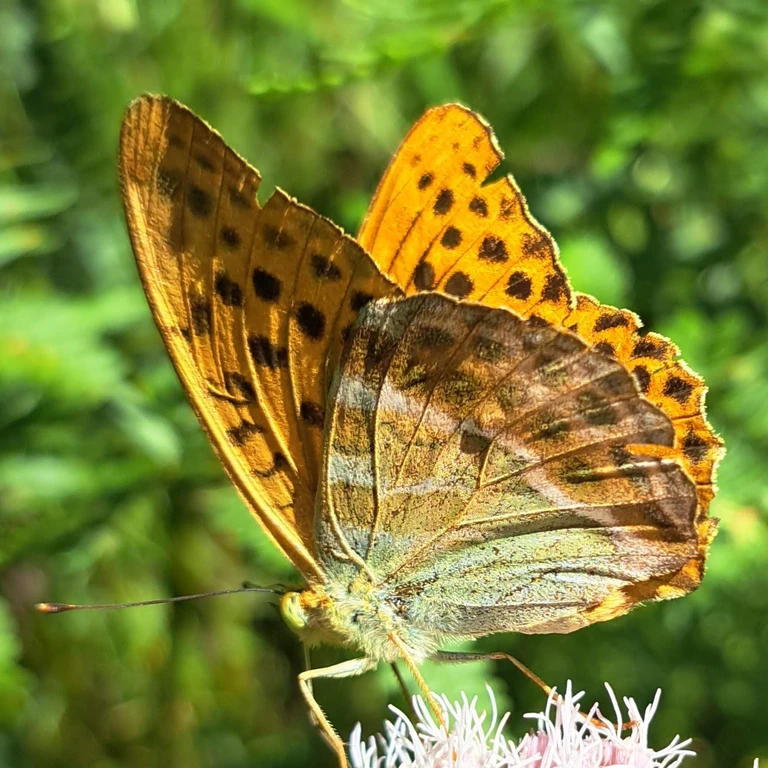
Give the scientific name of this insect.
Argynnis paphia
